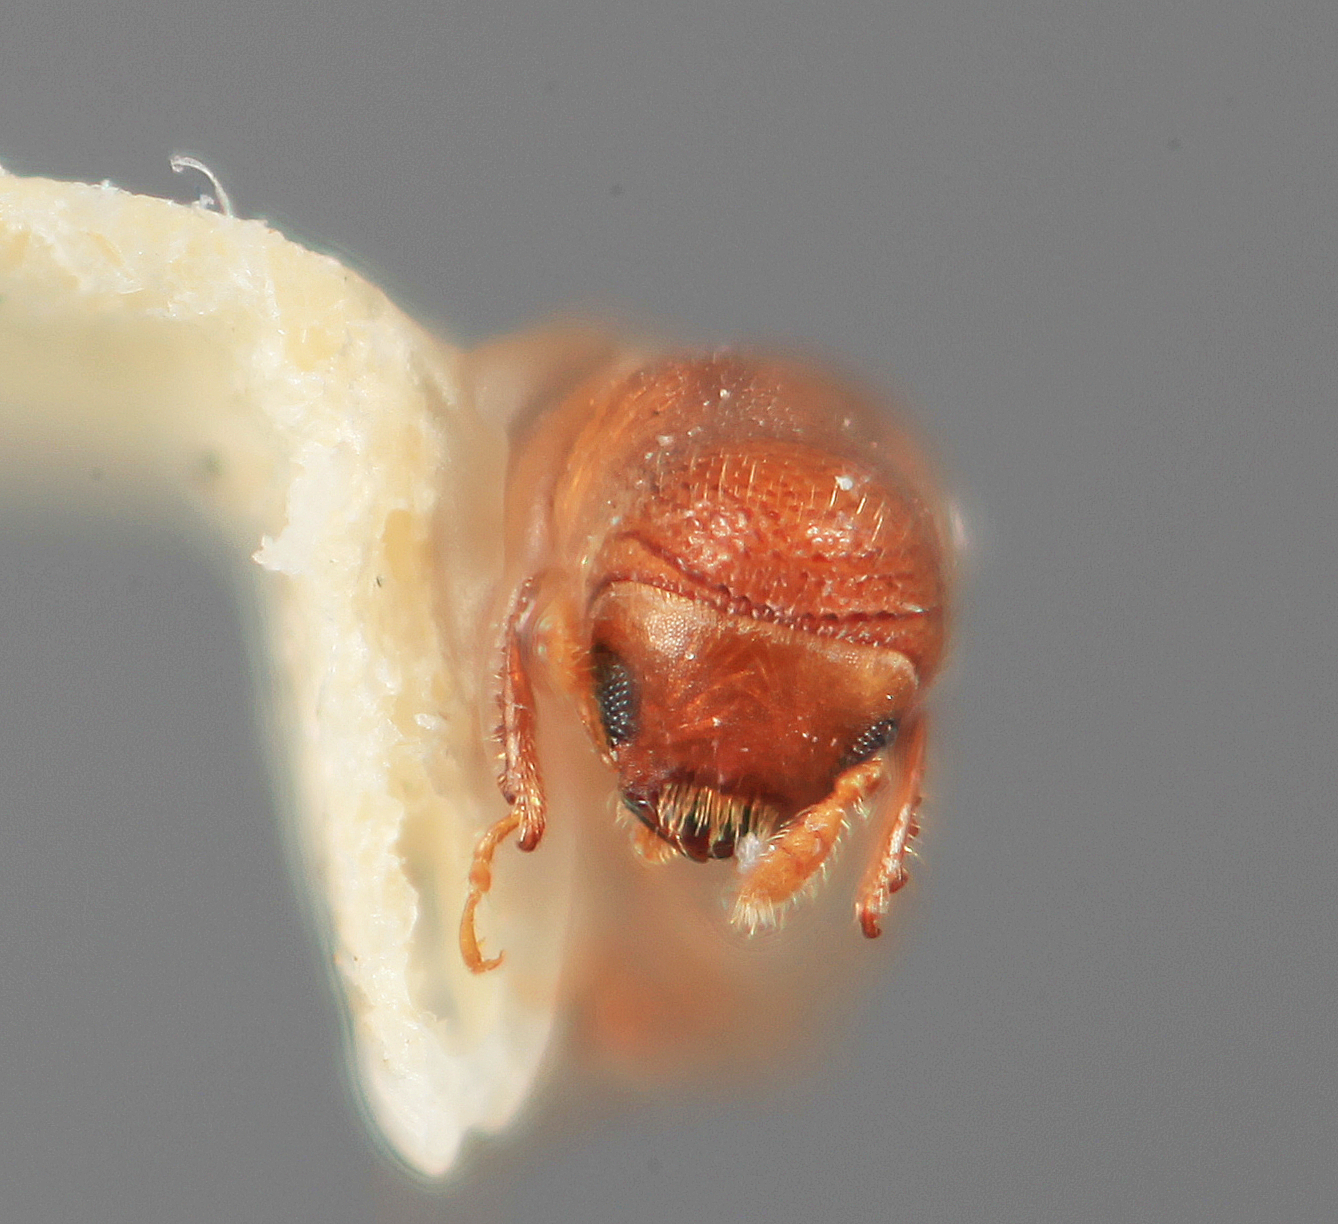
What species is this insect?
Amphicranus apicalis
